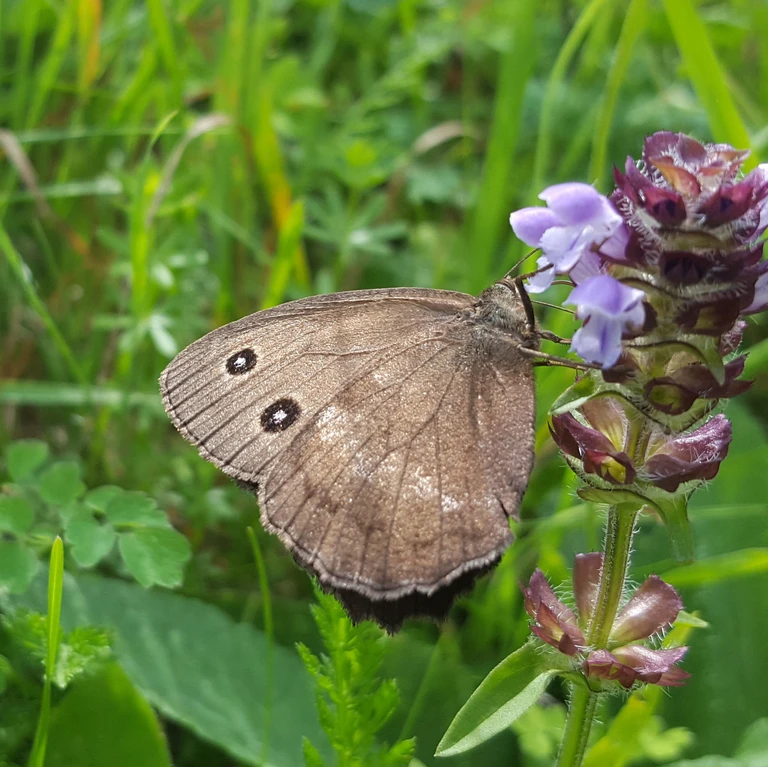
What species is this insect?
Minois dryas
